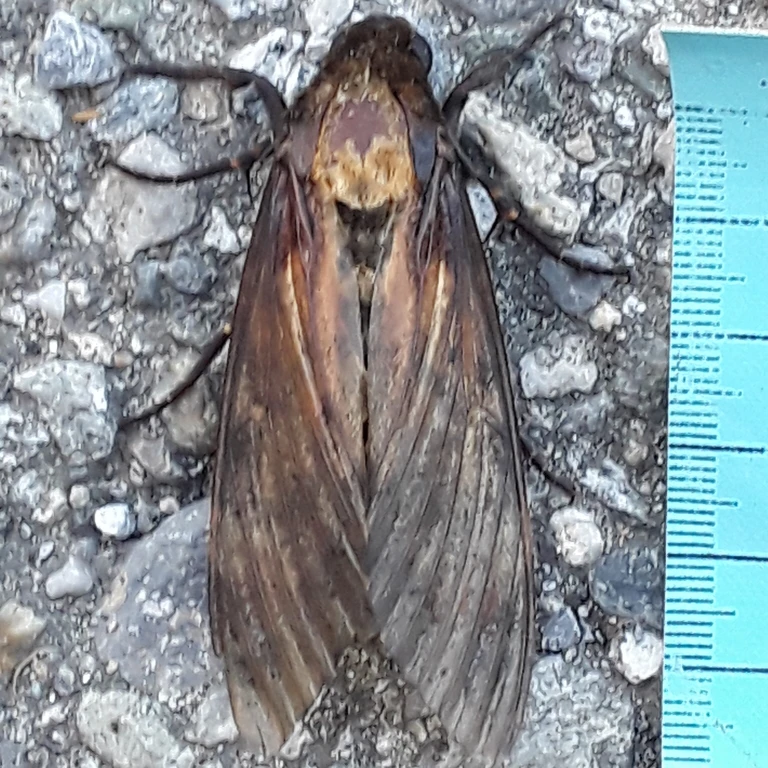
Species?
Acherontia atropos
